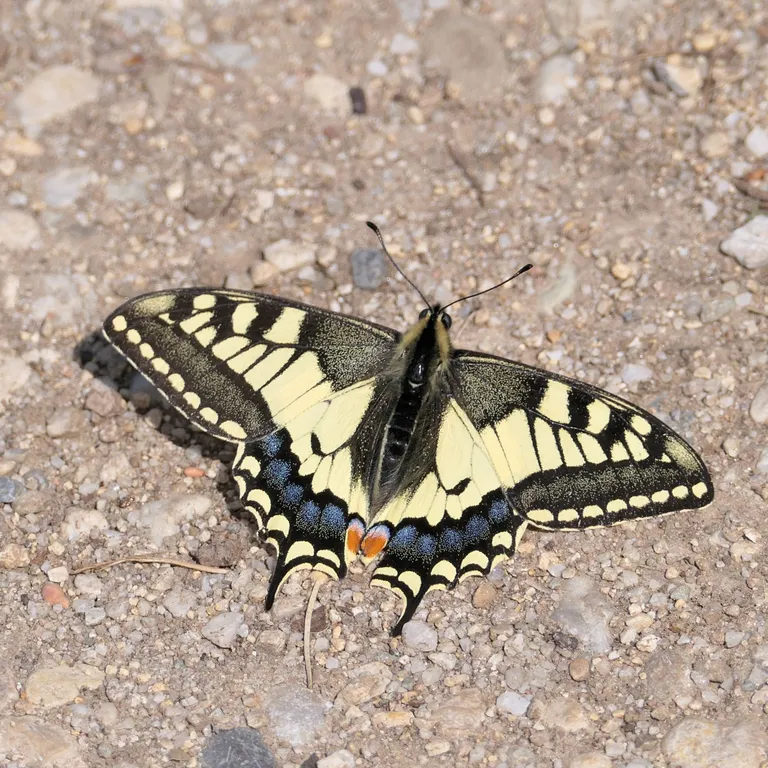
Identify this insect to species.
Papilio machaon
